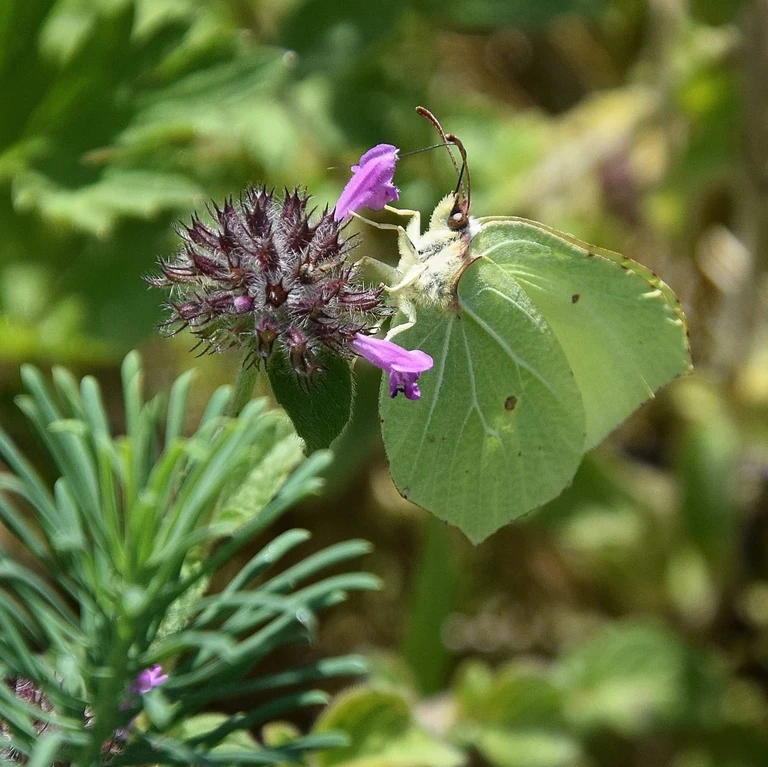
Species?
Gonepteryx rhamni
